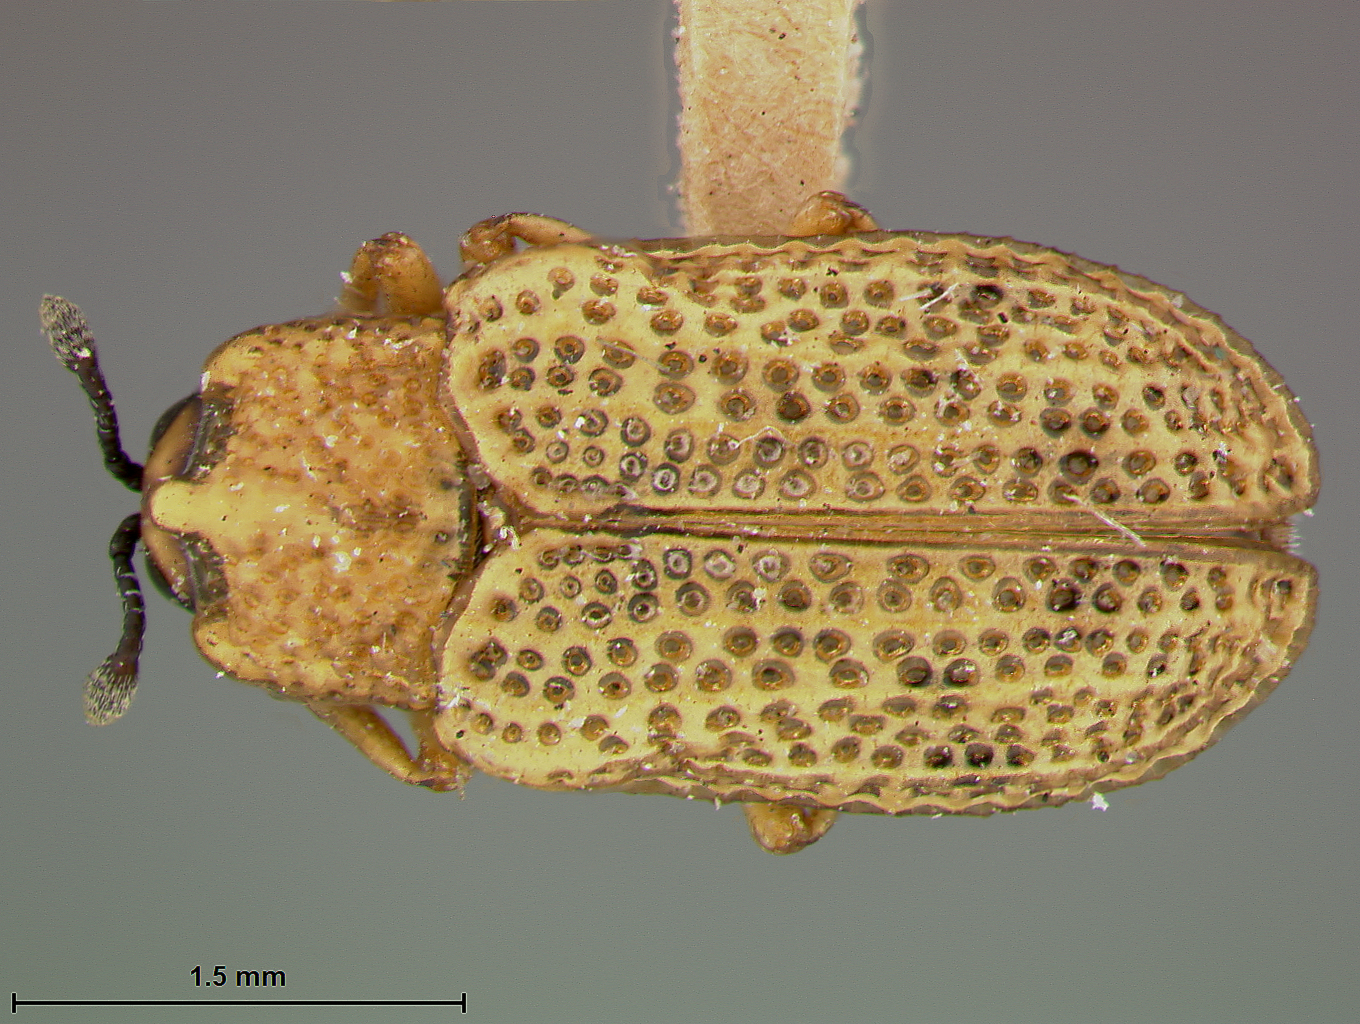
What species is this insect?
Stenopodius flavidus
